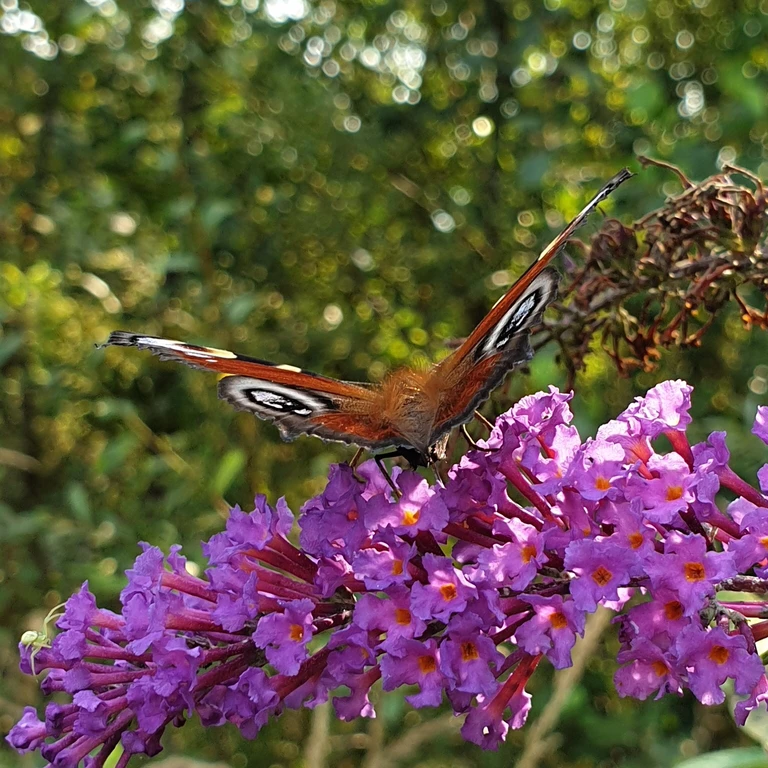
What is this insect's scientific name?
Aglais io
